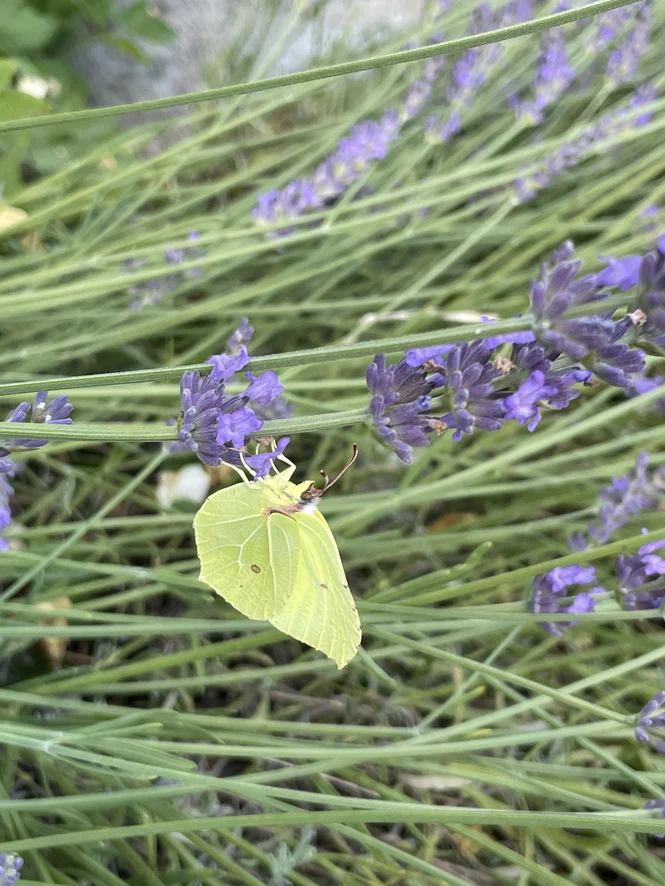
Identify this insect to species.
Gonepteryx rhamni
